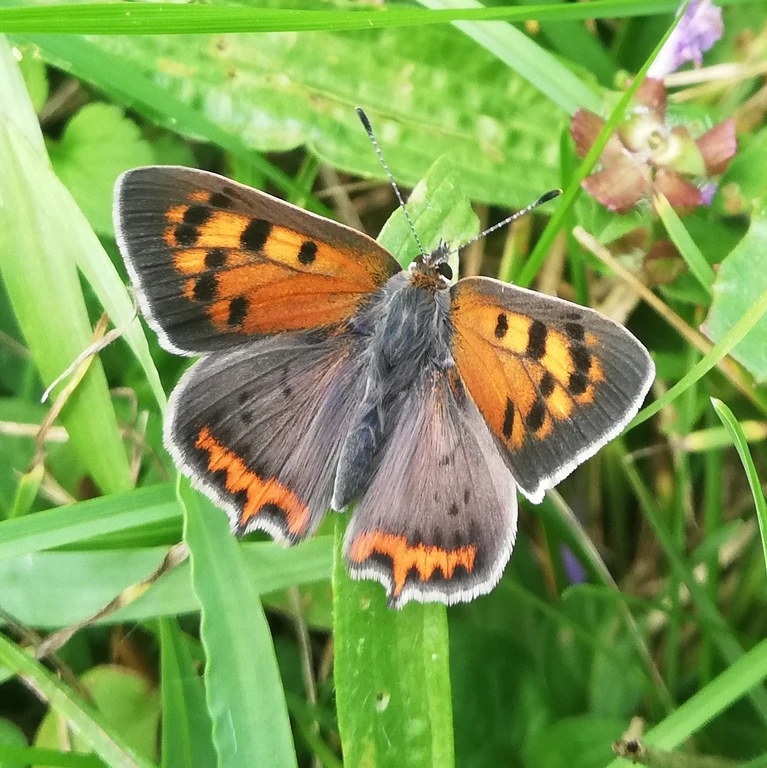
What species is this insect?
Lycaena phlaeas
